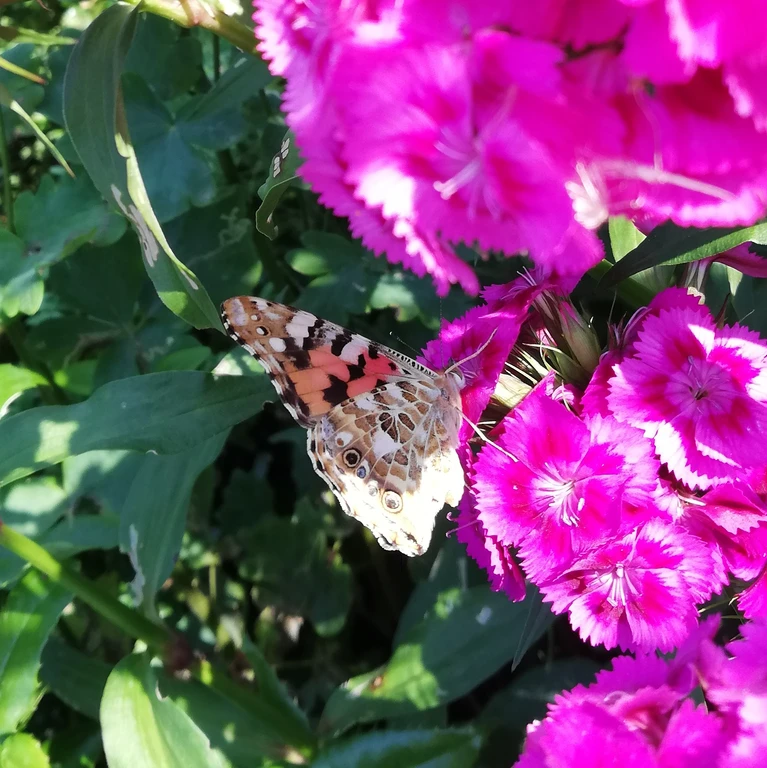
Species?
Vanessa cardui
